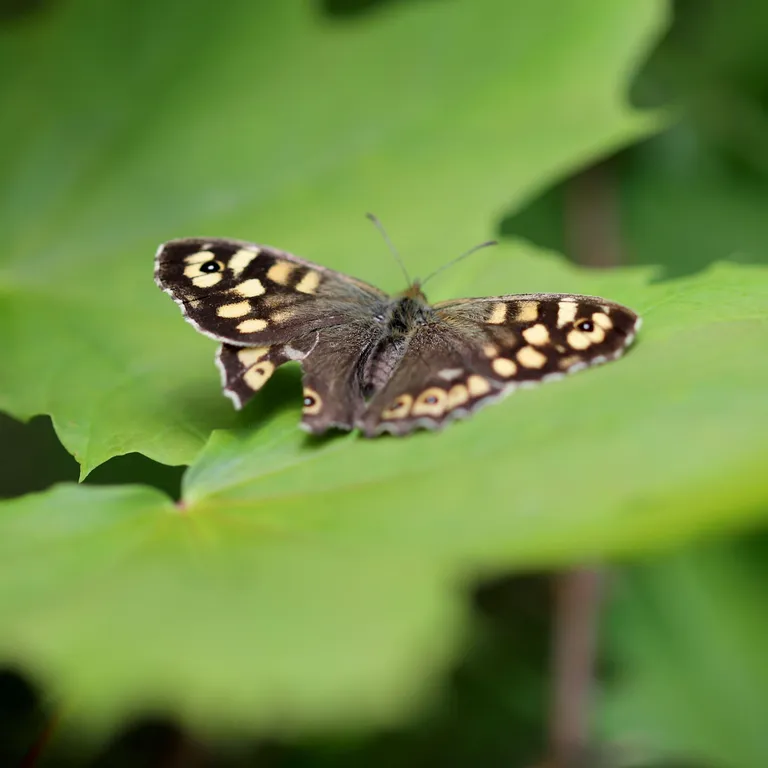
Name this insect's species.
Pararge aegeria
